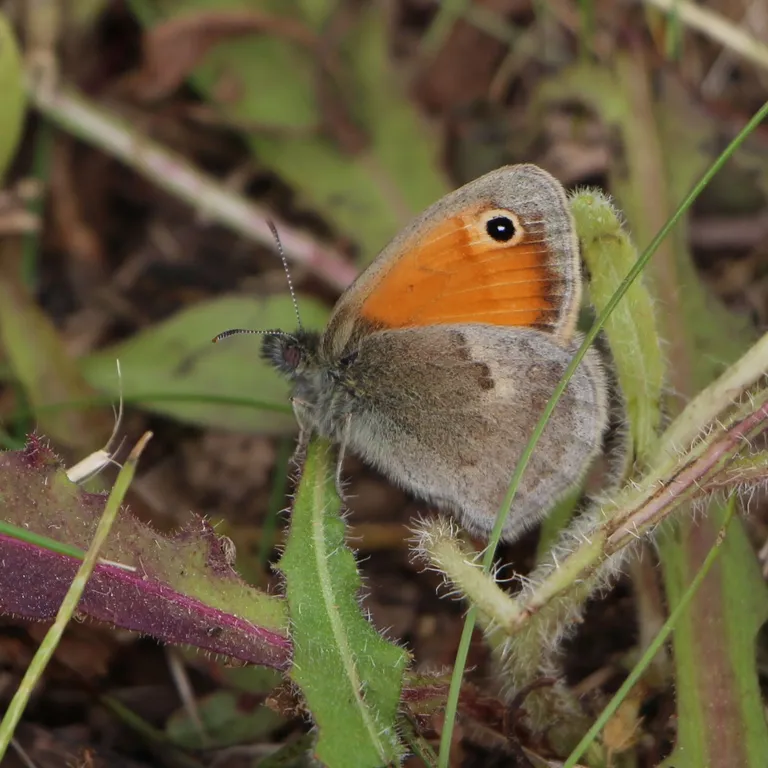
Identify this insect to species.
Coenonympha pamphilus
